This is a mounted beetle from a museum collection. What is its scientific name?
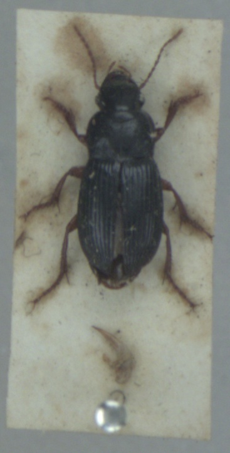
Harpalus rubripes
